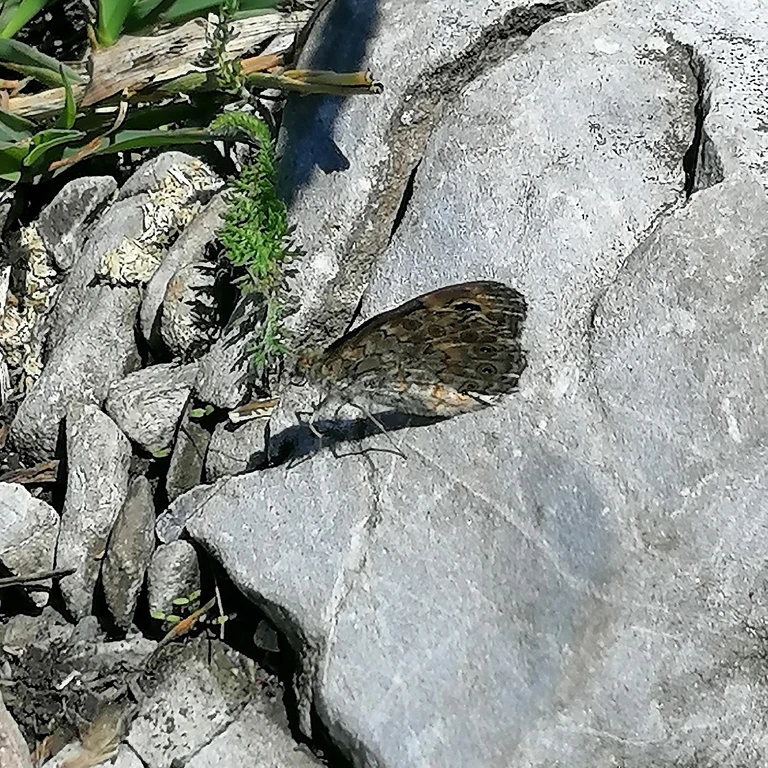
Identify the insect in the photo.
Lasiommata megera (also Pararge megera)
